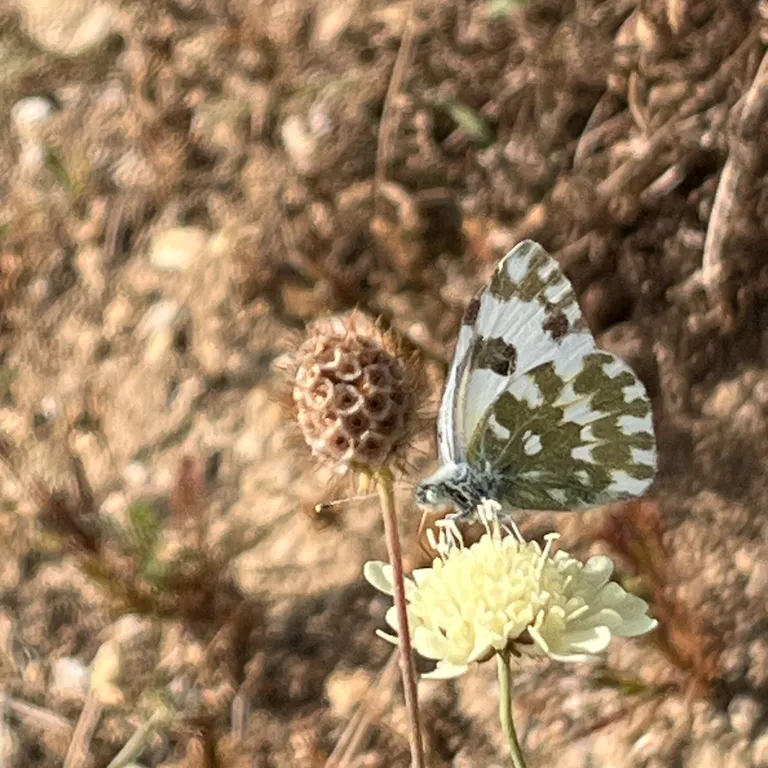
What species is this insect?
Pontia edusa
